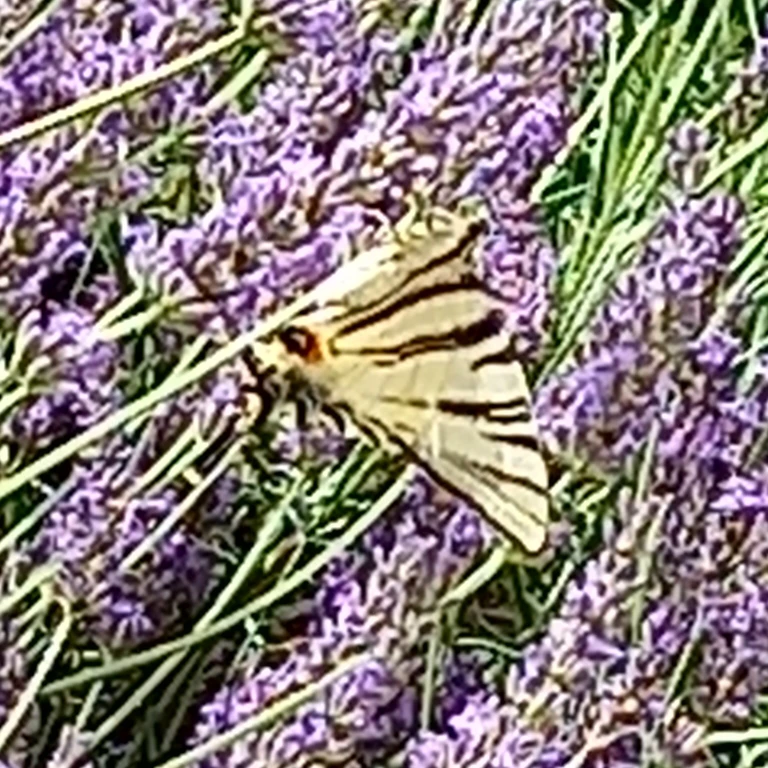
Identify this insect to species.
Iphiclides podalirius
